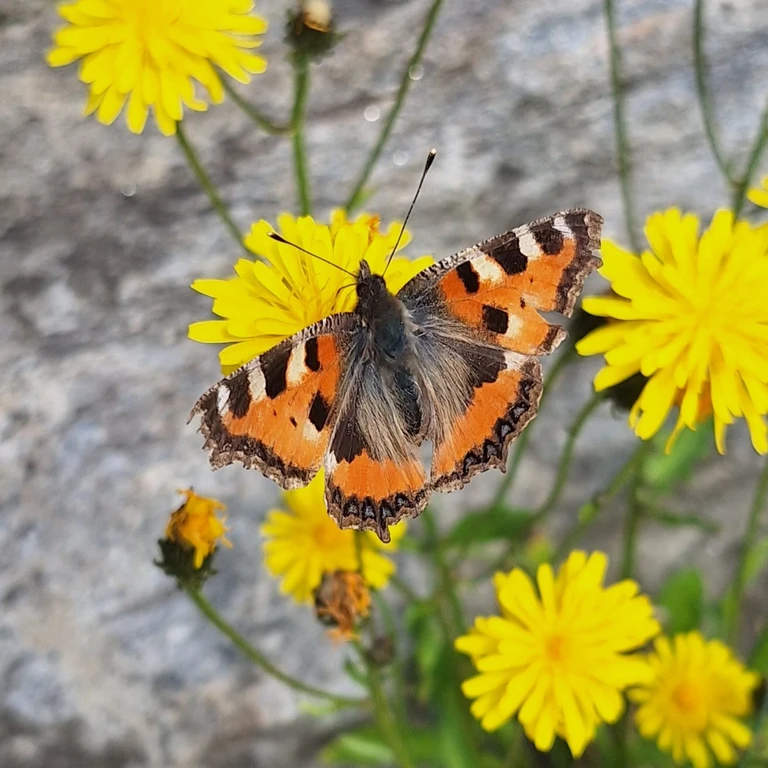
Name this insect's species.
Aglais urticae
